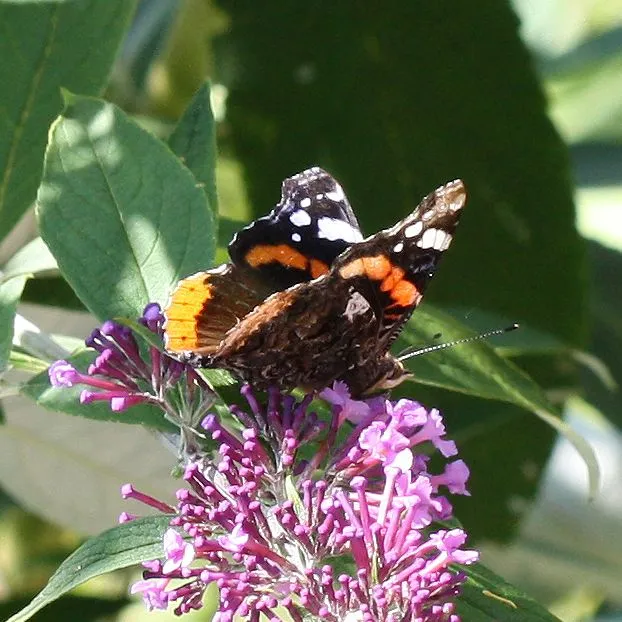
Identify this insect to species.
Vanessa atalanta
